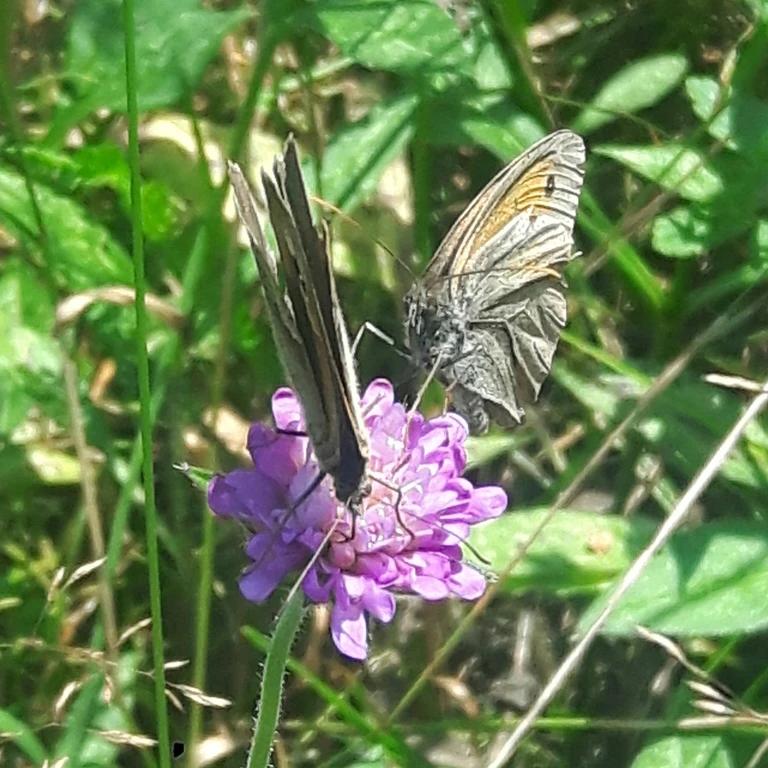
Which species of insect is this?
Maniola jurtina
